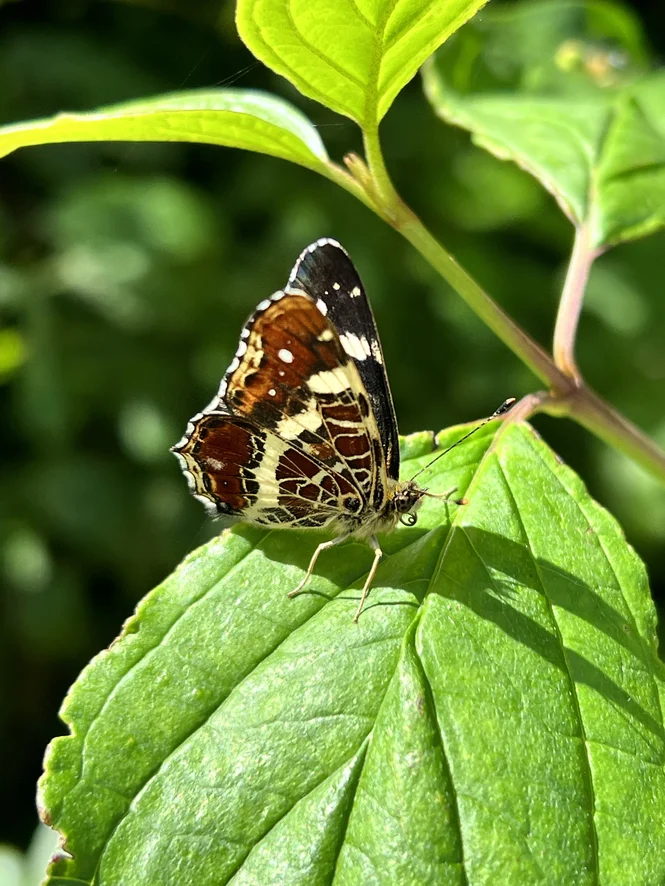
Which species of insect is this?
Araschnia levana
